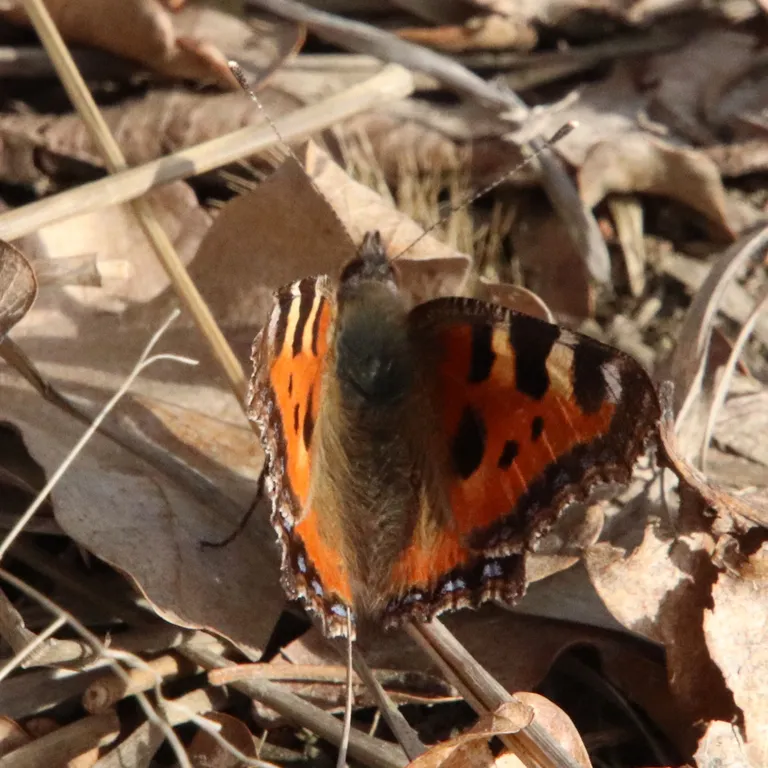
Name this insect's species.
Aglais urticae
